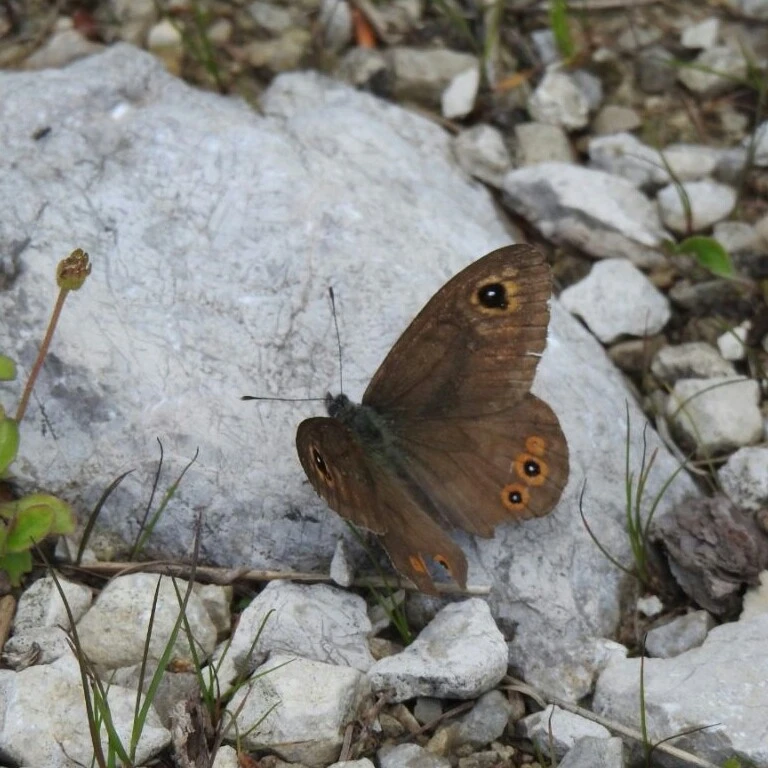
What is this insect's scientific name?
Lasiommata maera (also Pararge maera)
